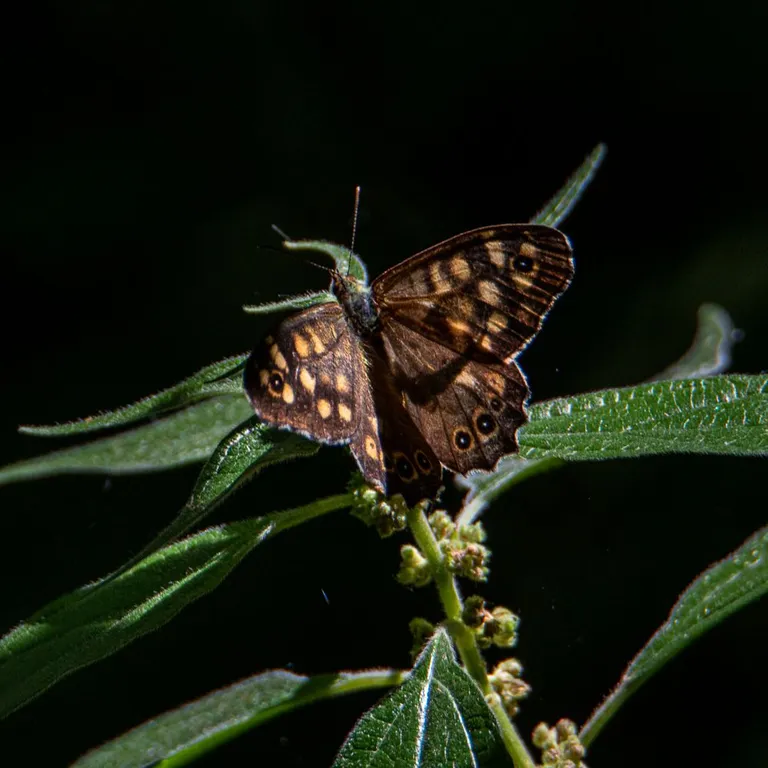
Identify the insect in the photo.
Pararge aegeria
